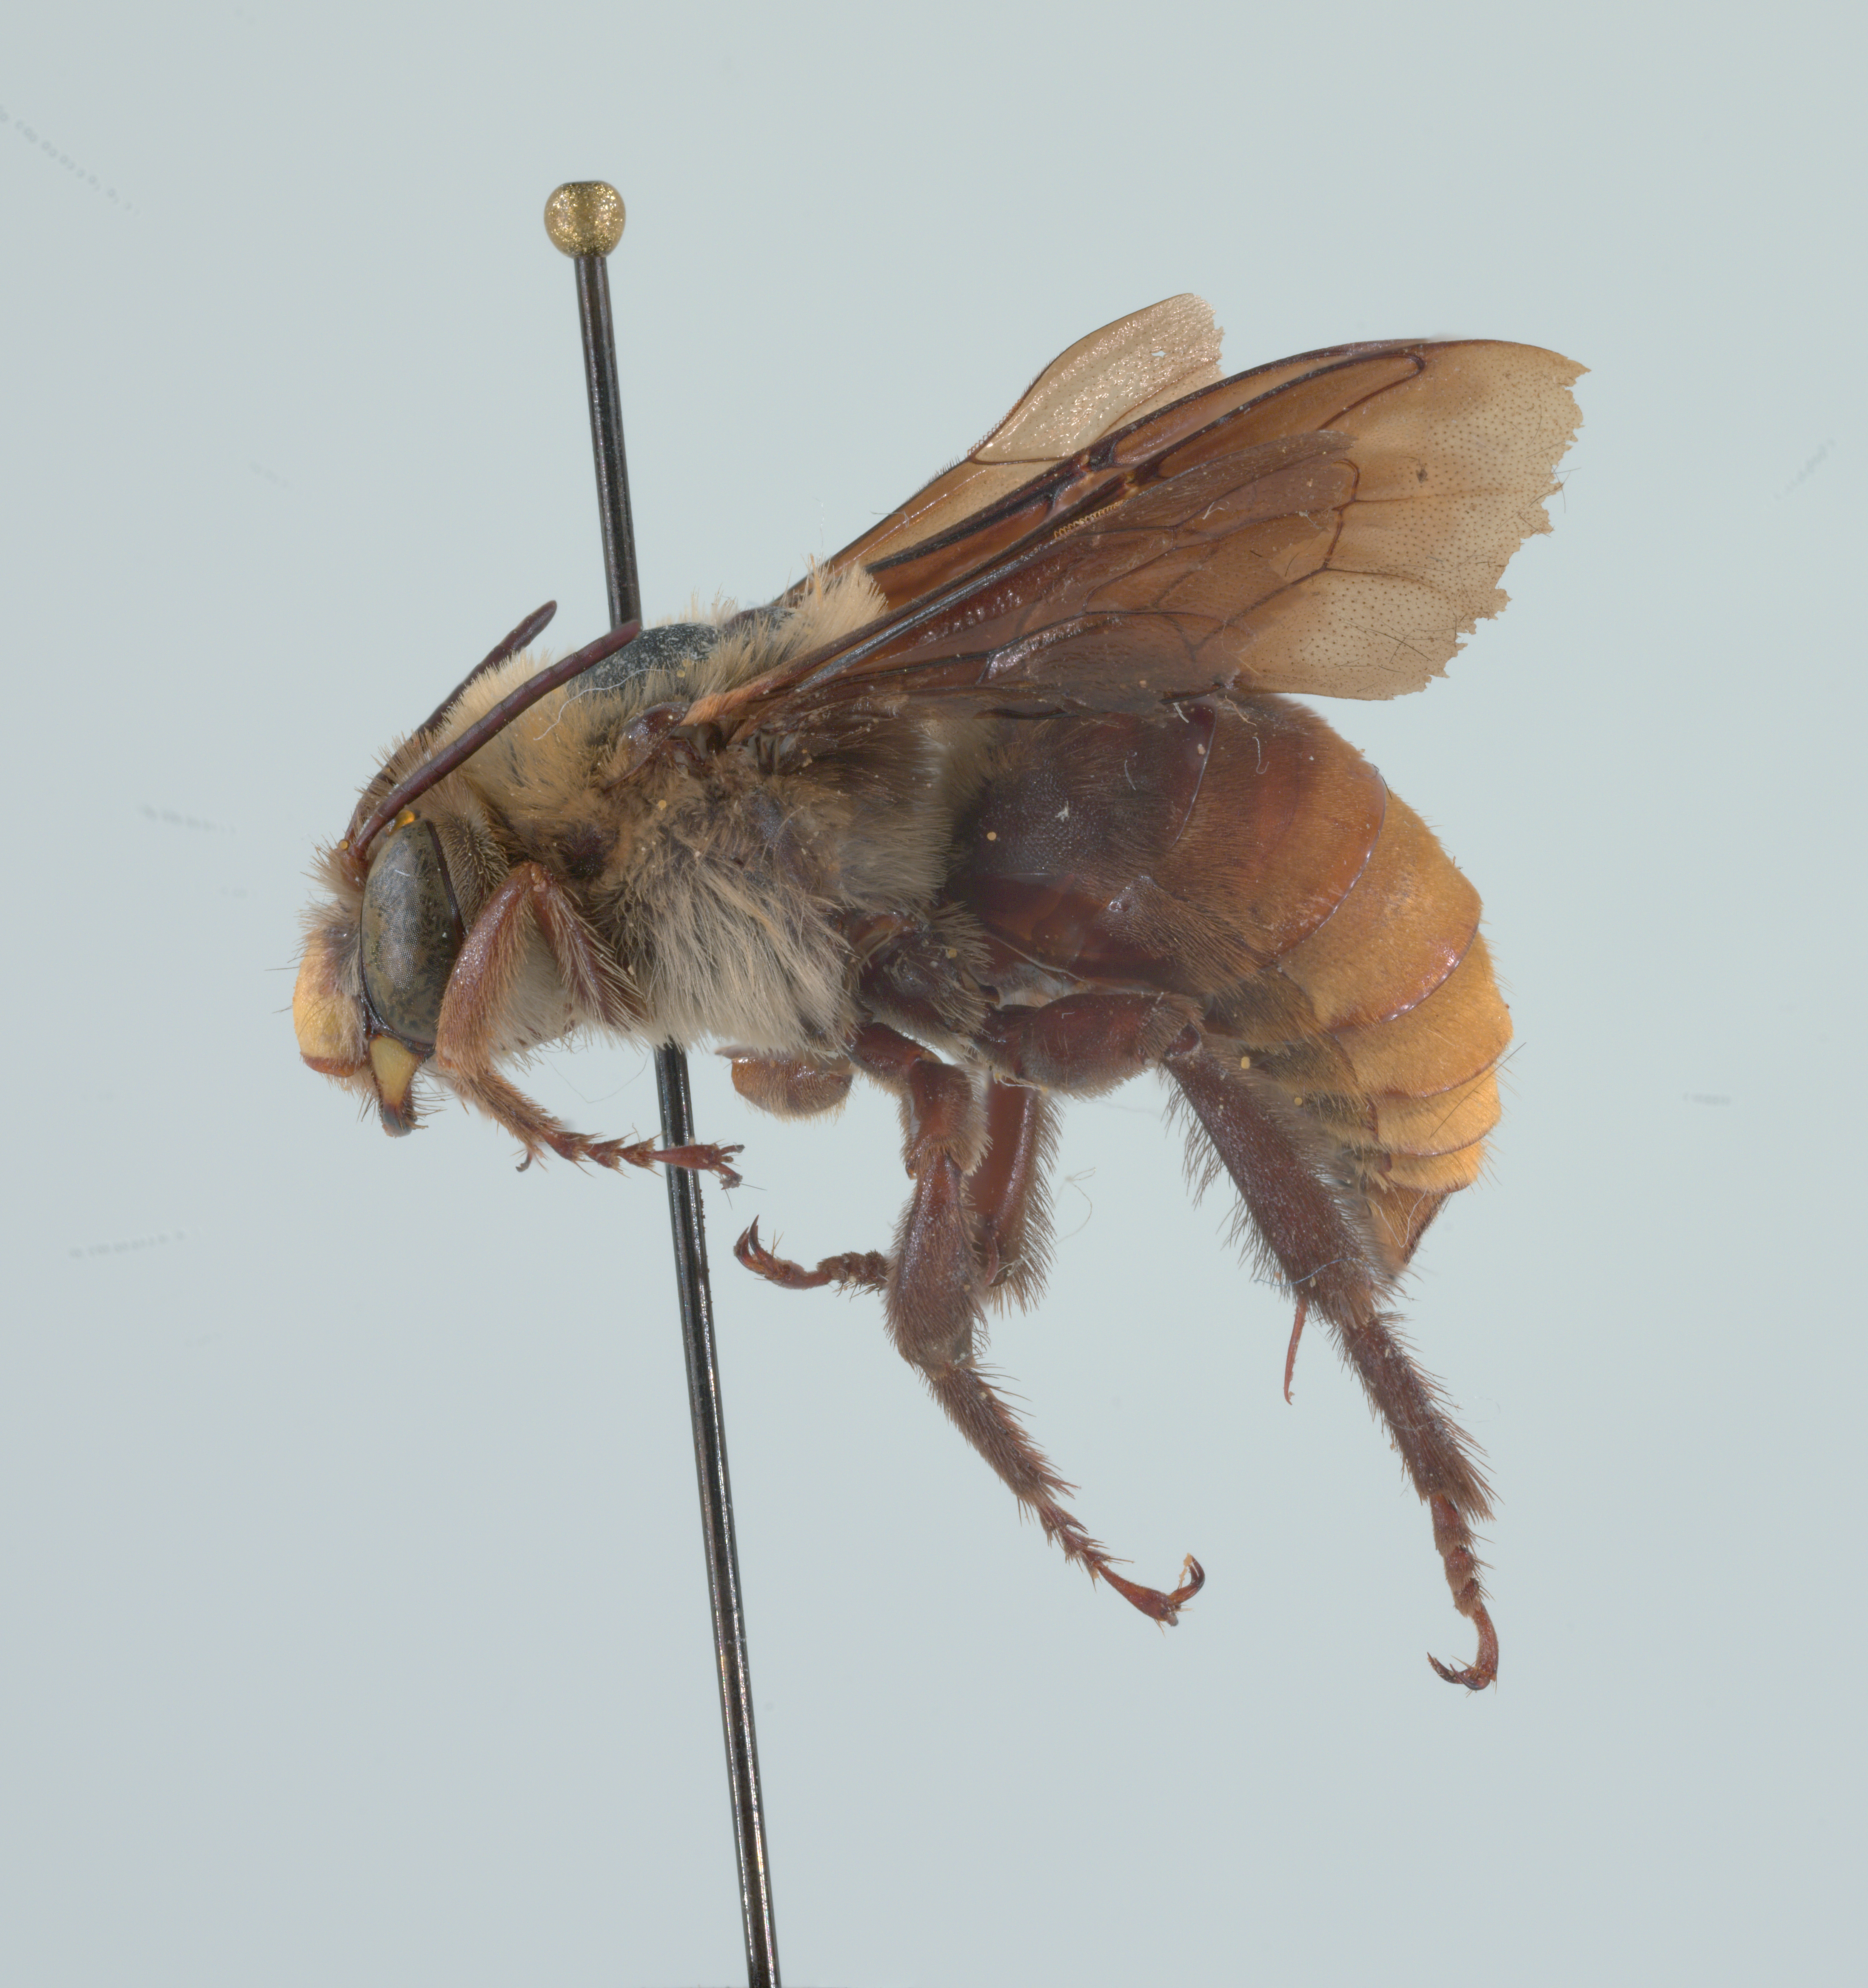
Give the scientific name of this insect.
Xenoglossa gabbii
